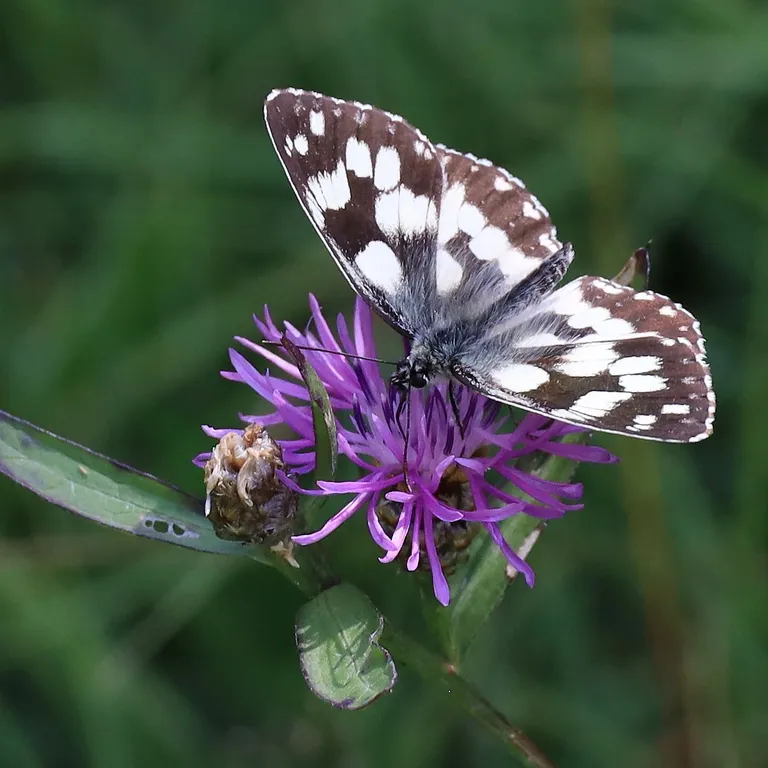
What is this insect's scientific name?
Melanargia galathea
